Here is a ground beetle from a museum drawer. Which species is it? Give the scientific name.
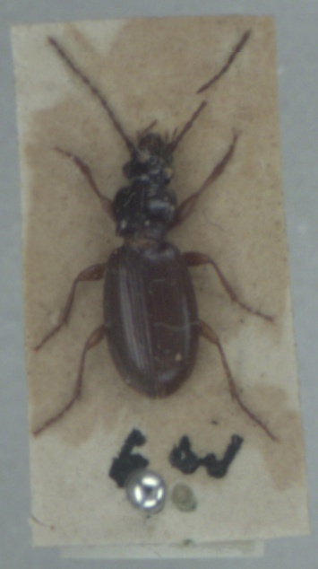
Patrobus atrorufus
